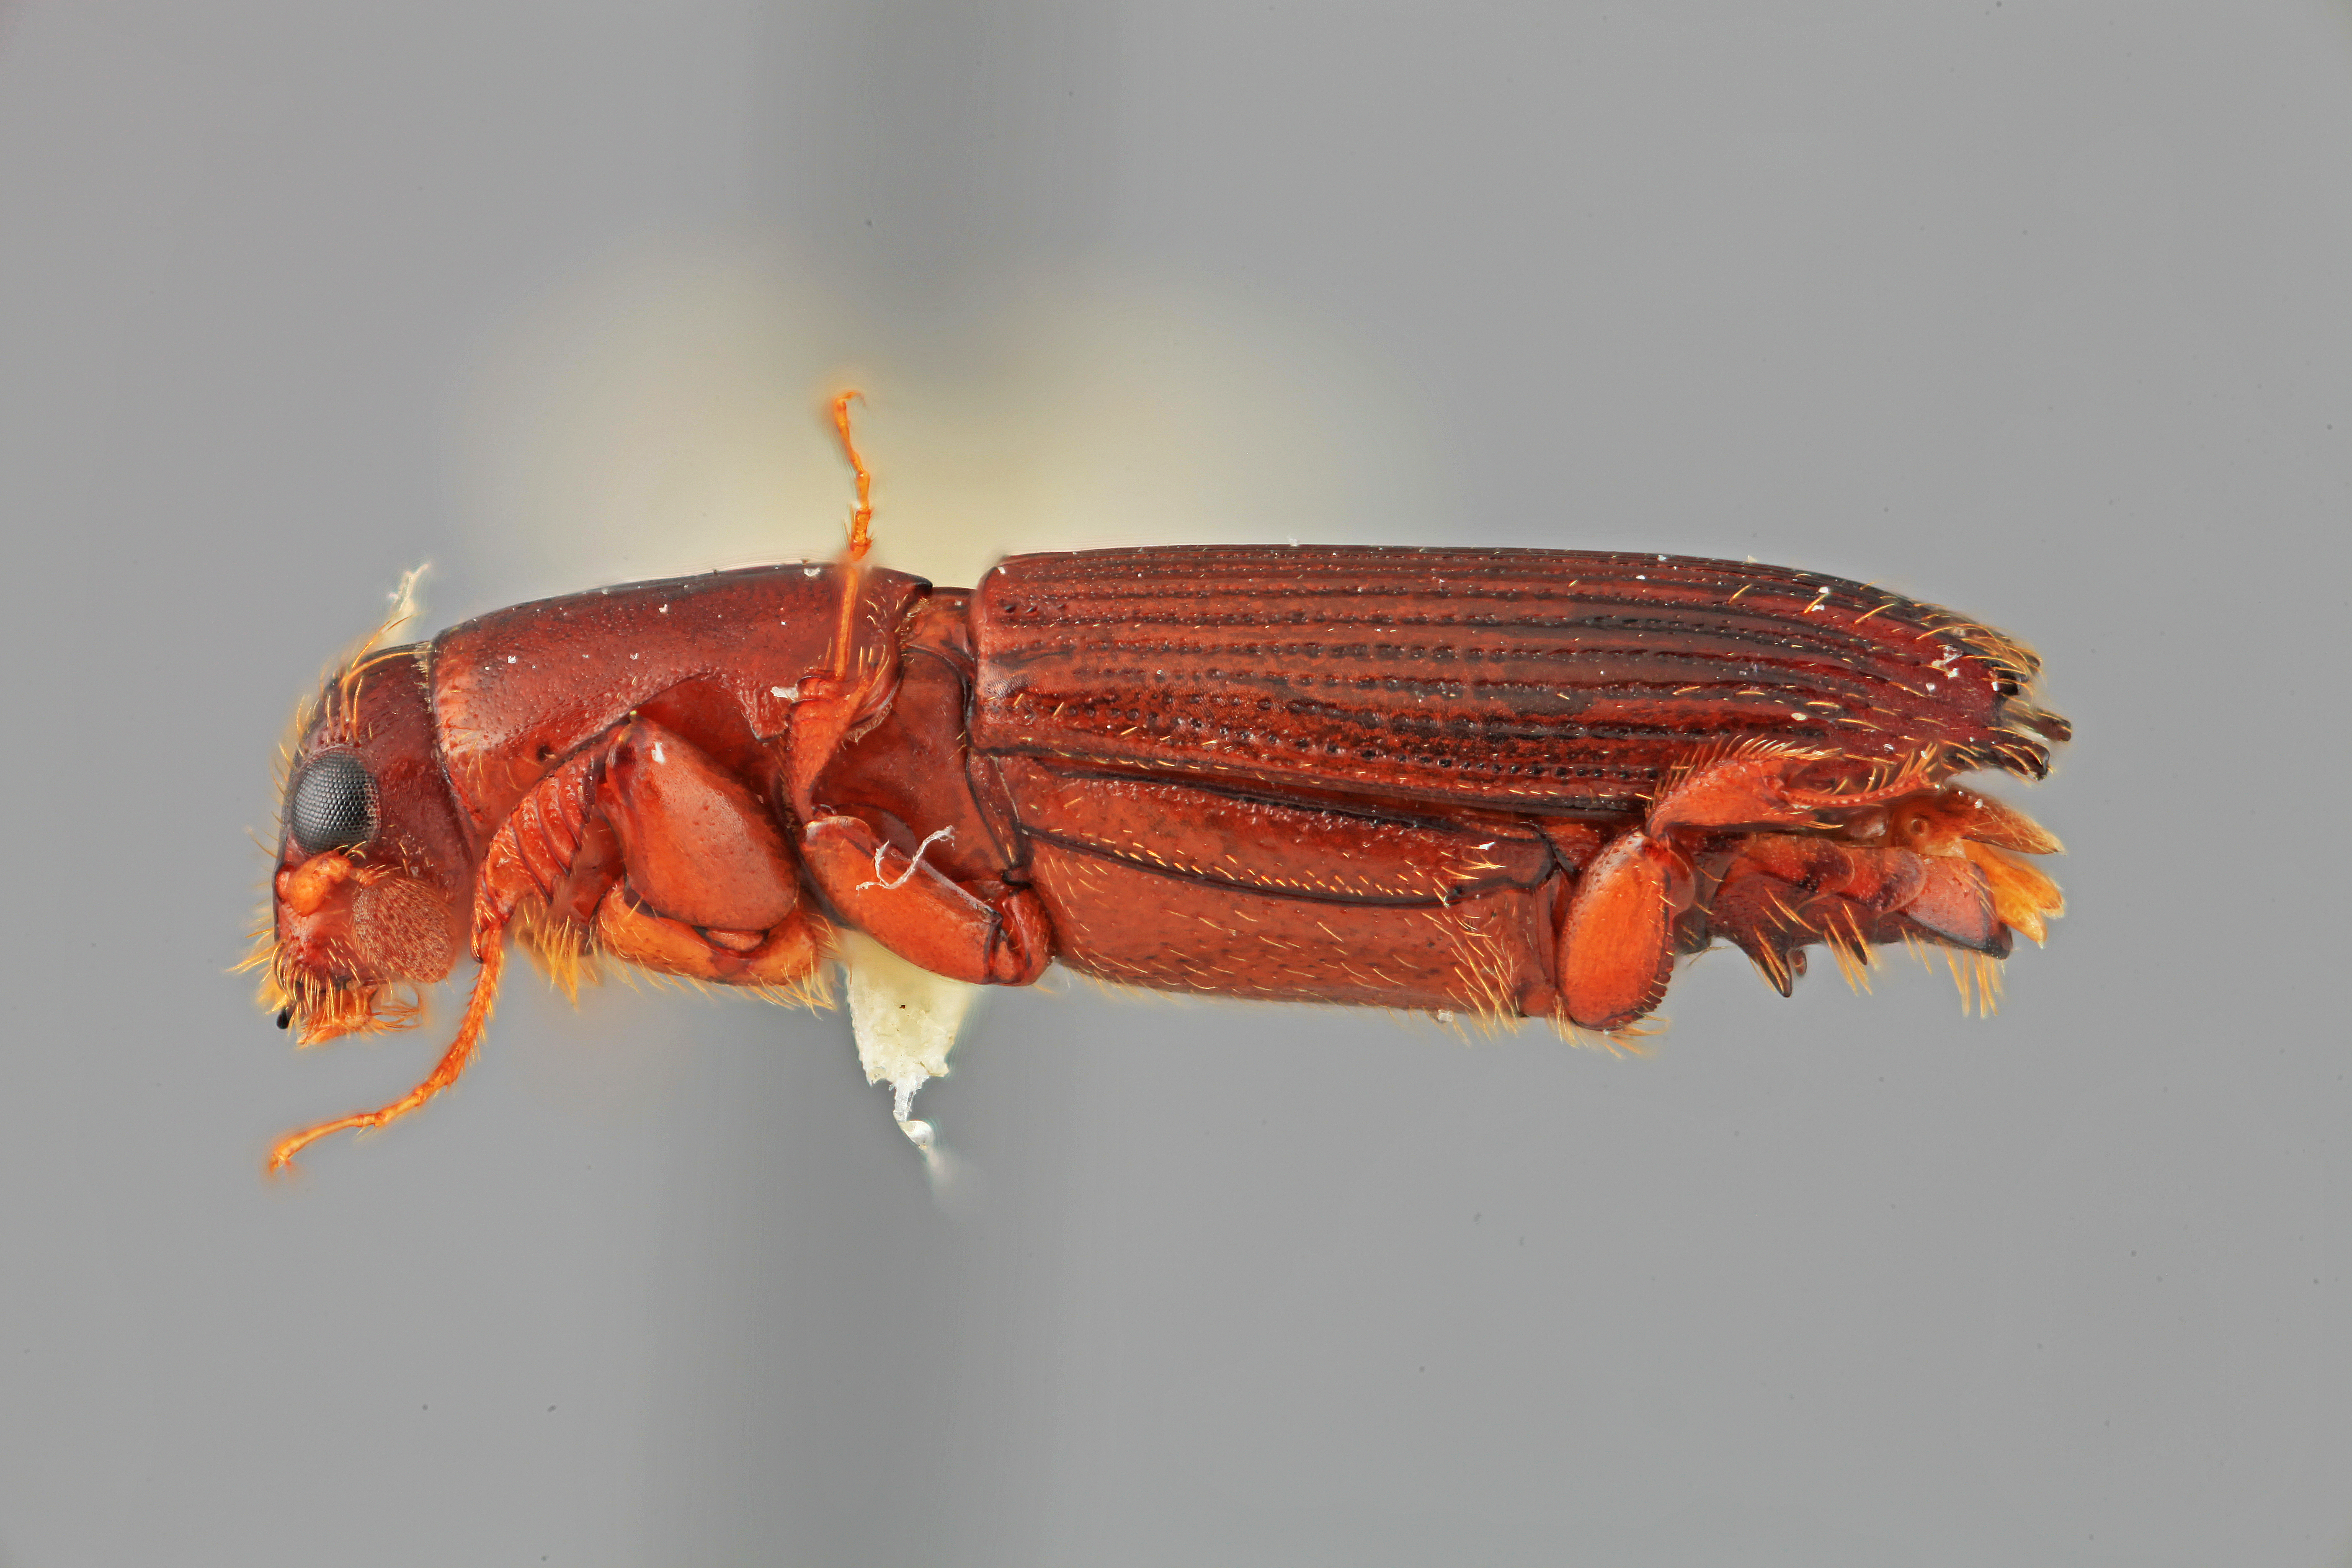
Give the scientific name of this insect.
Platypus brevicornis
